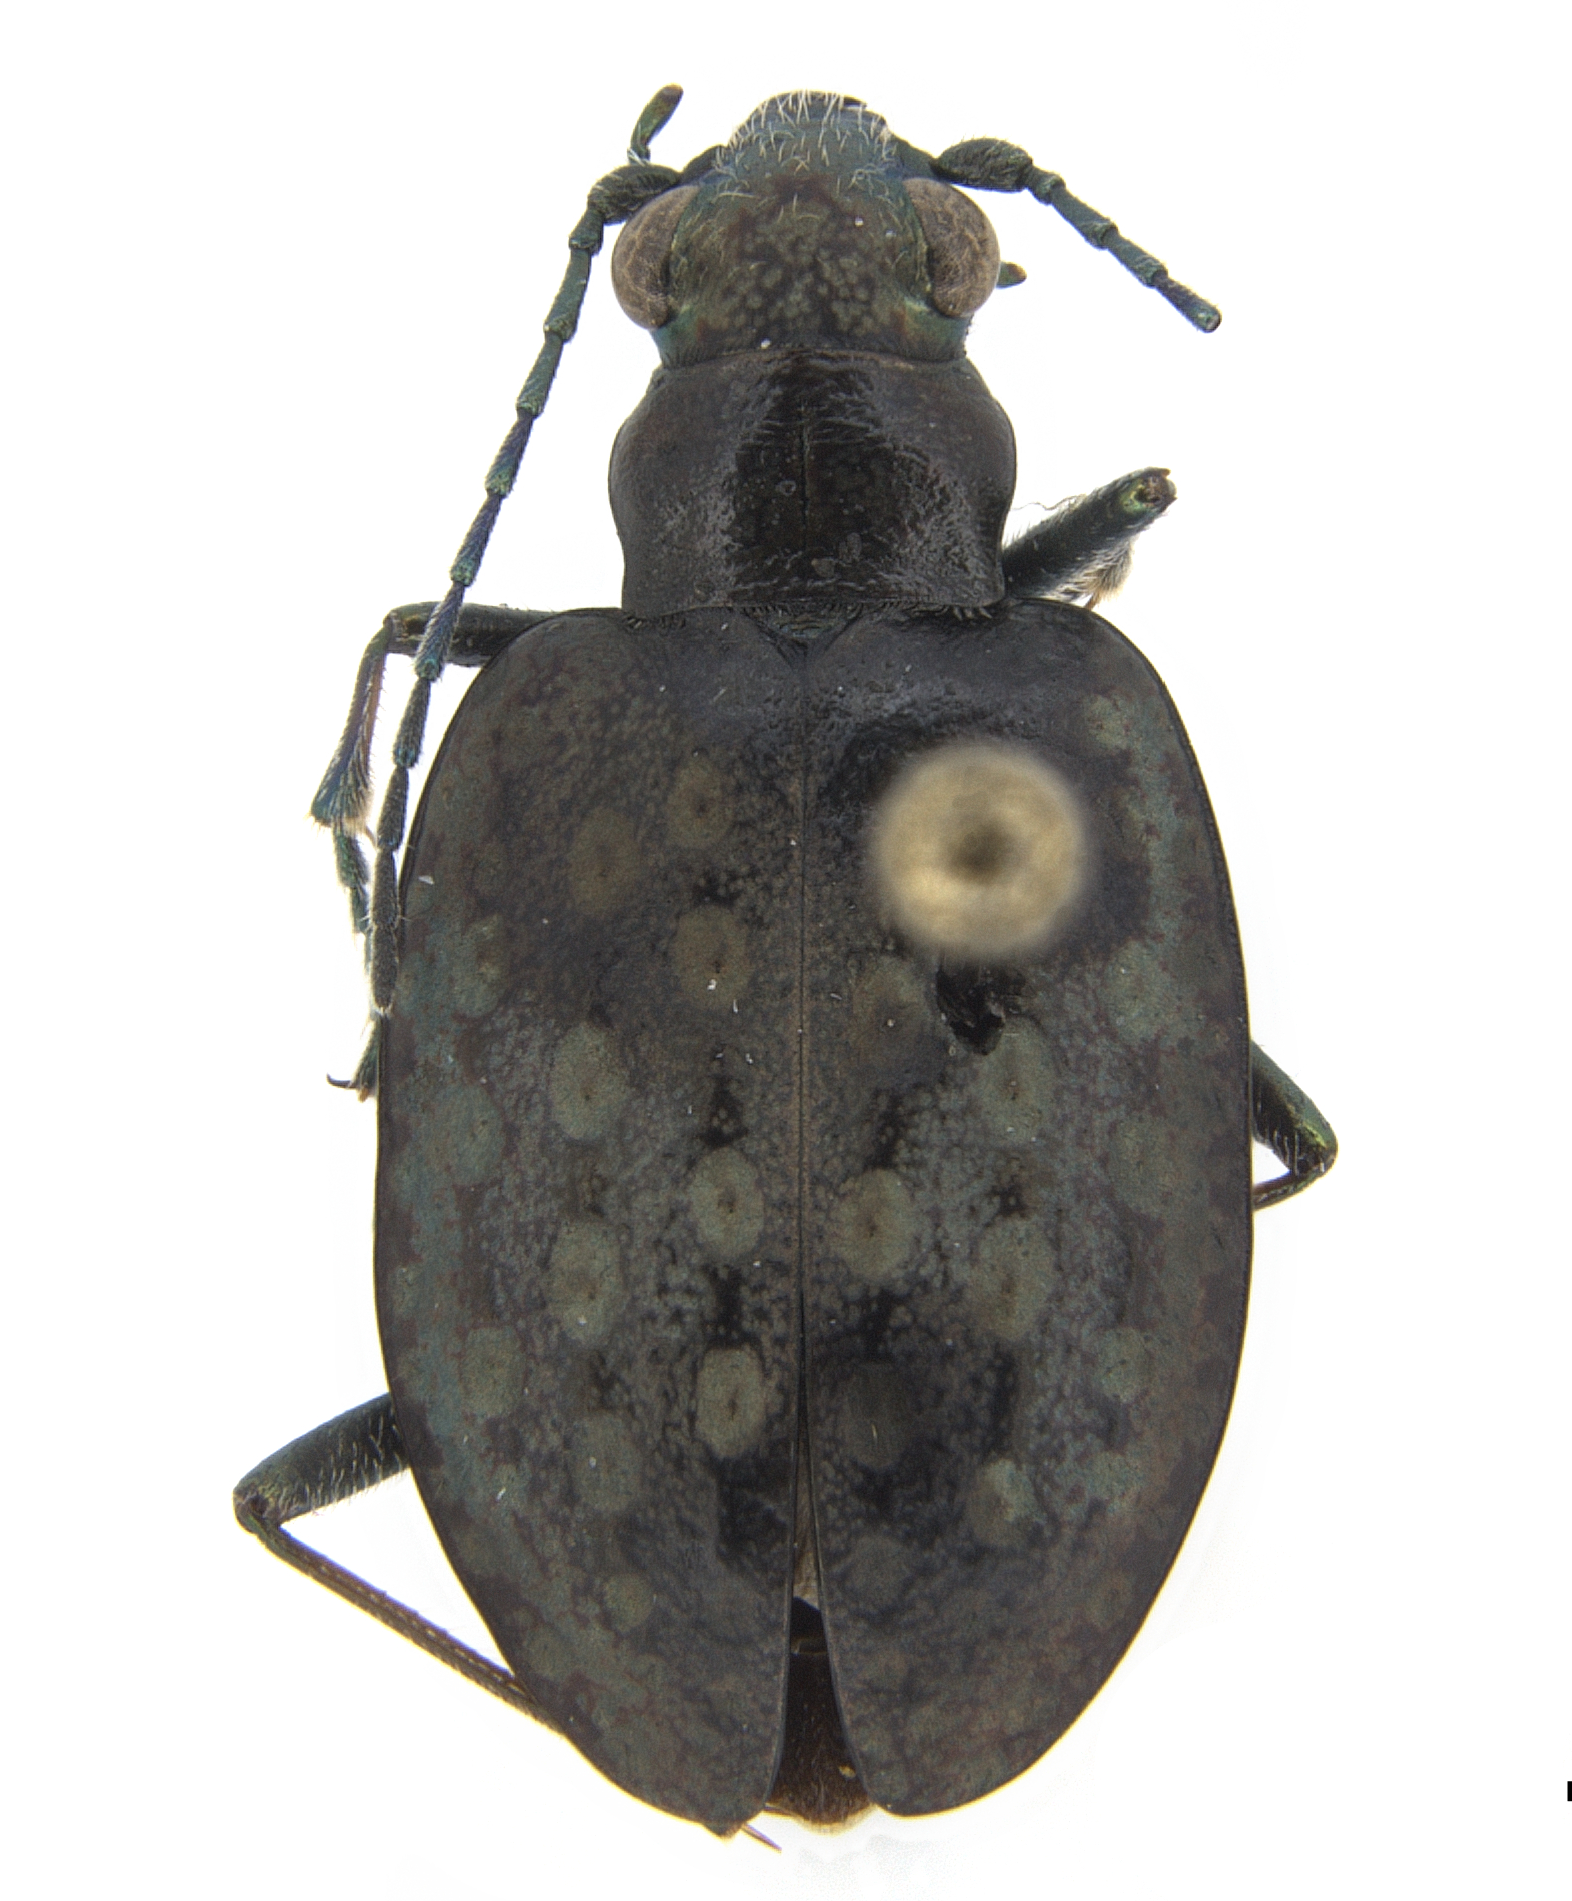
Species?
Opisthius richardsoni
